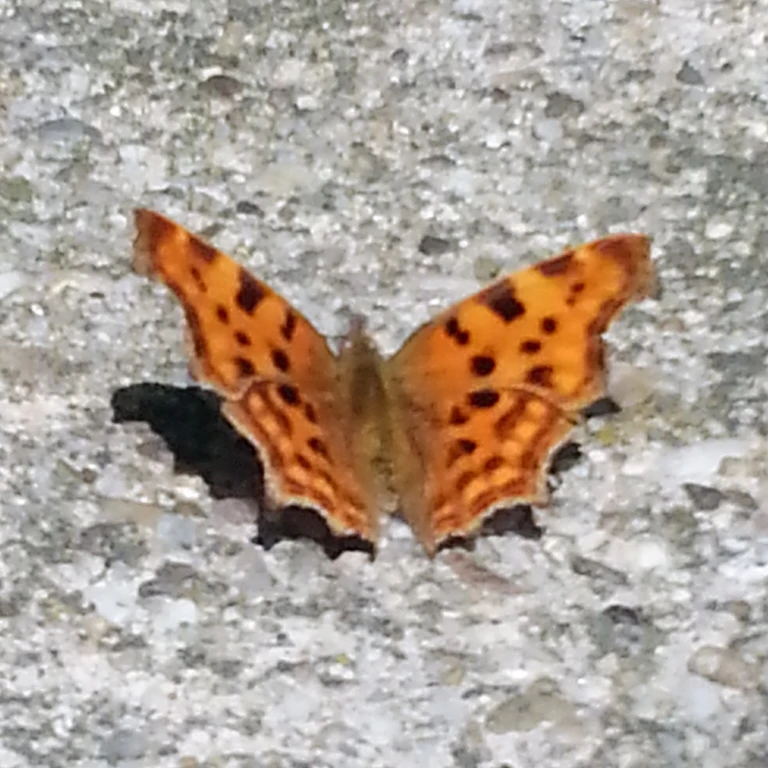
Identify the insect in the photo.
Polygonia c-album
